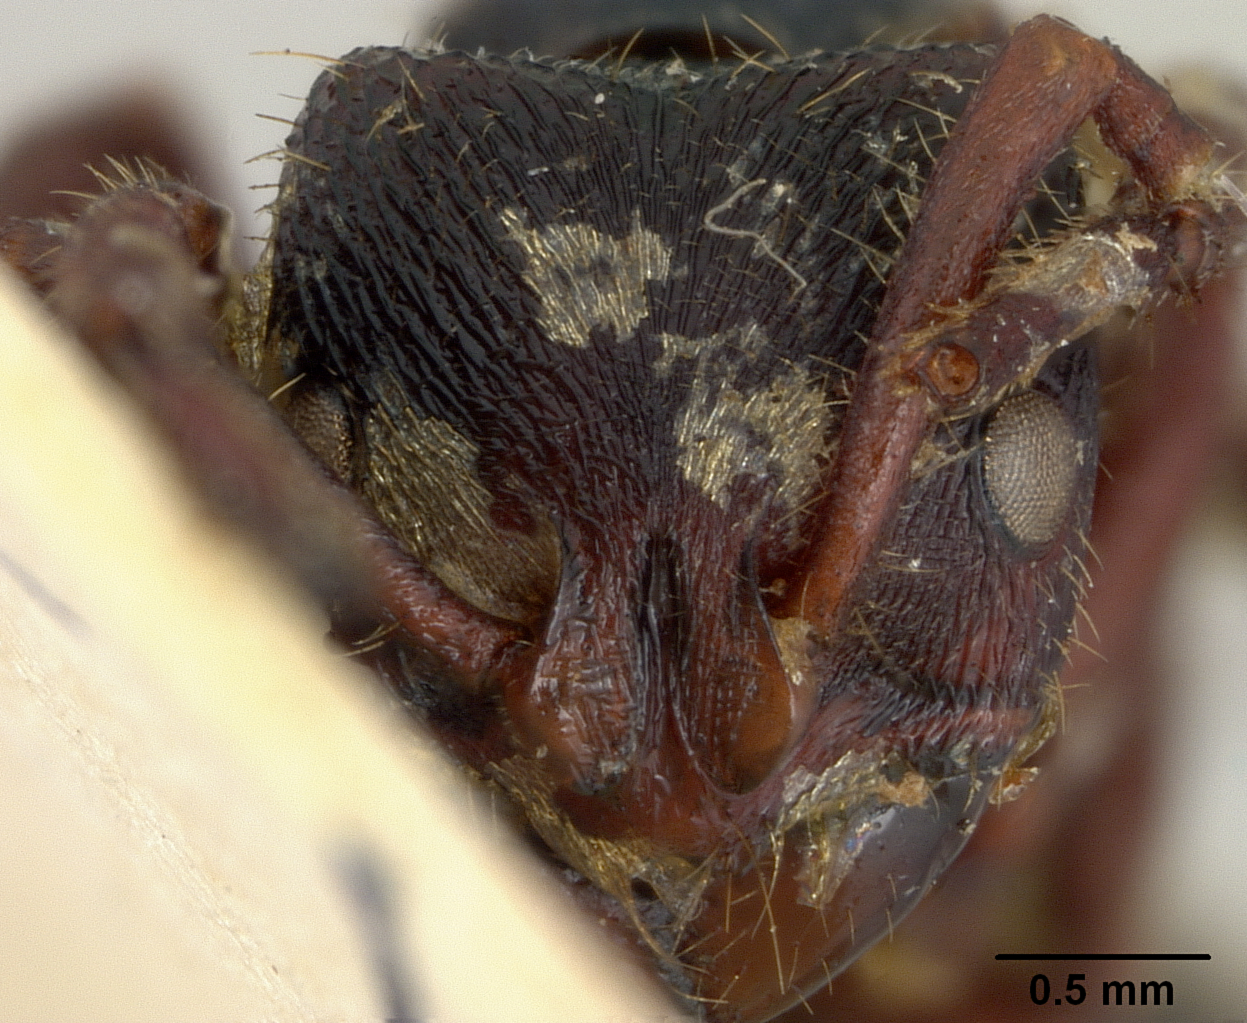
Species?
Phrynoponera gabonensis
